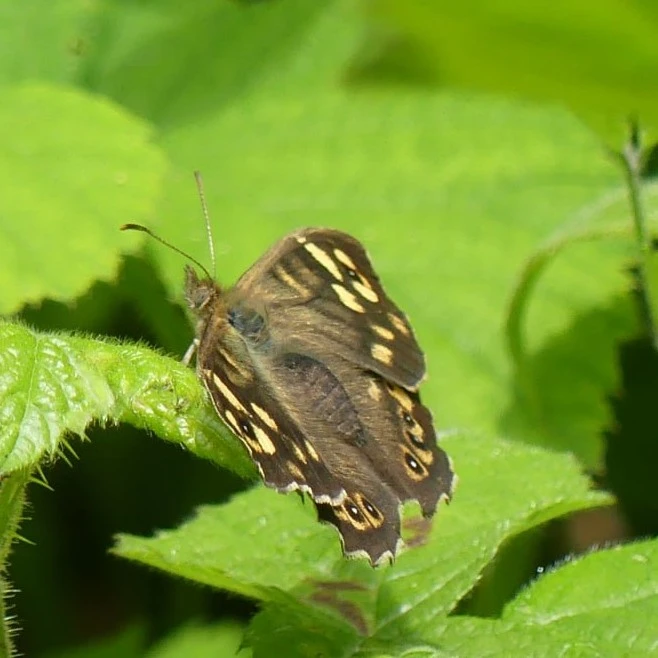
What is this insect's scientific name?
Pararge aegeria
